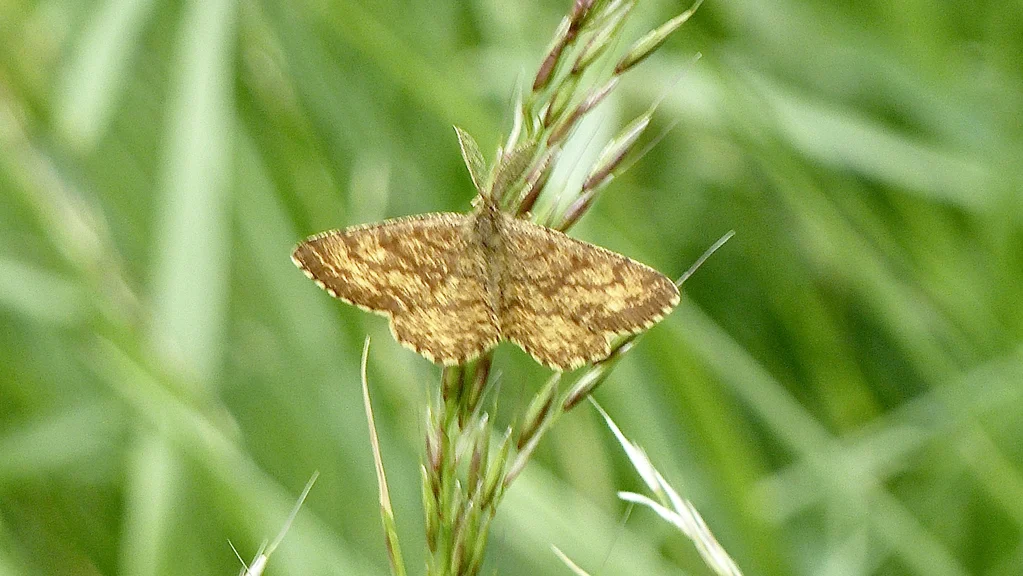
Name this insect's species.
Ematurga atomaria
